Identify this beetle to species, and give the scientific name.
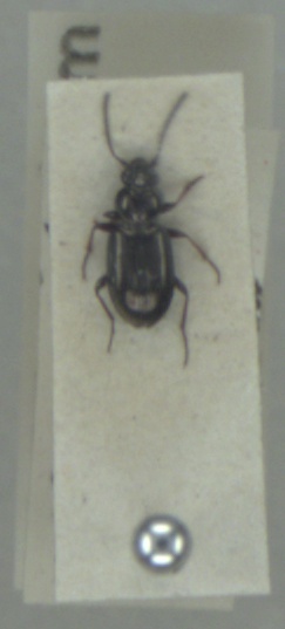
Bembidion properans
